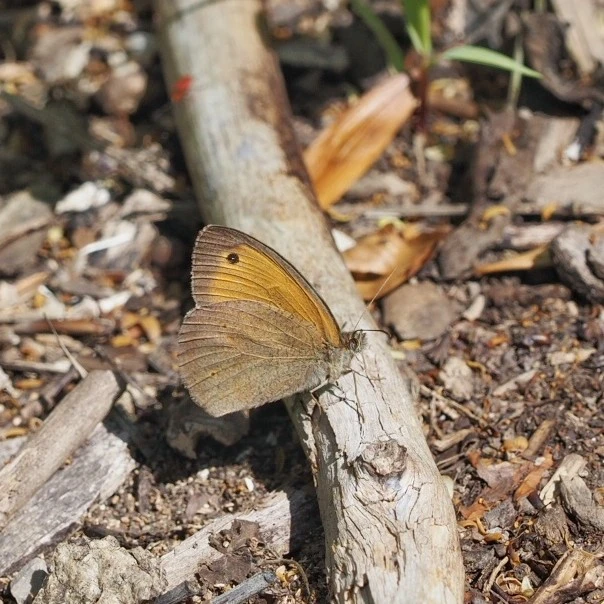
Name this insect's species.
Maniola jurtina
